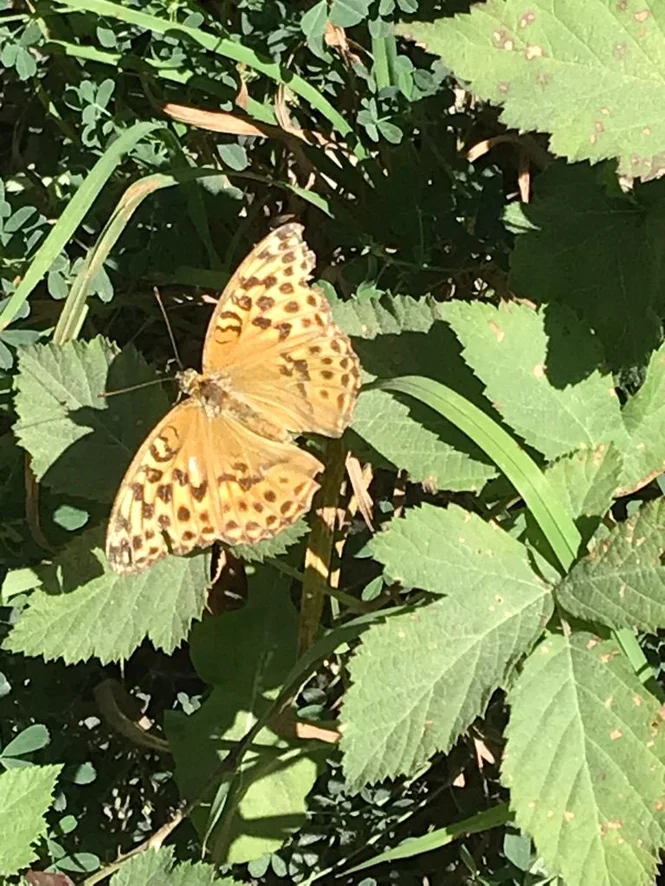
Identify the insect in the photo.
Argynnis paphia
